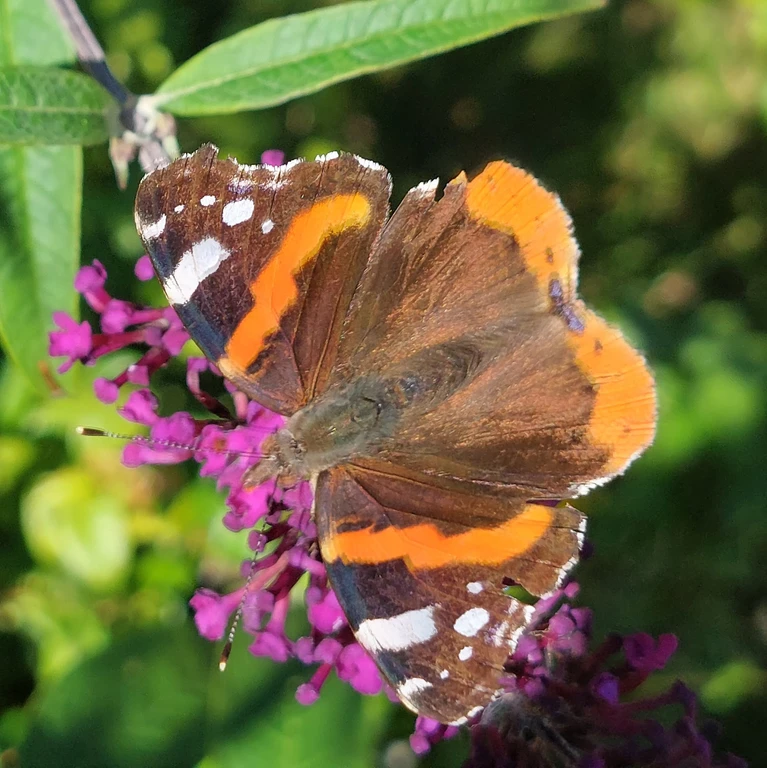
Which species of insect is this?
Vanessa atalanta
